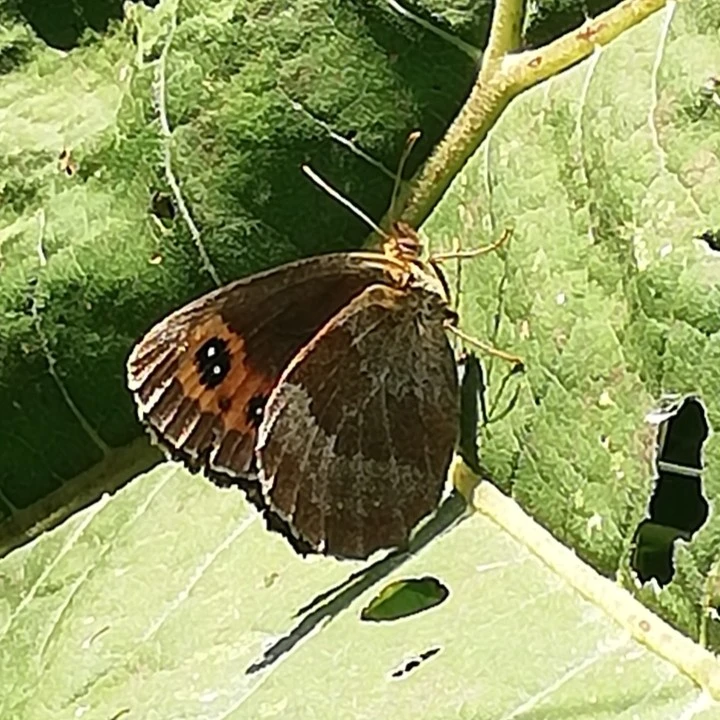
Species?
Erebia aethiops
